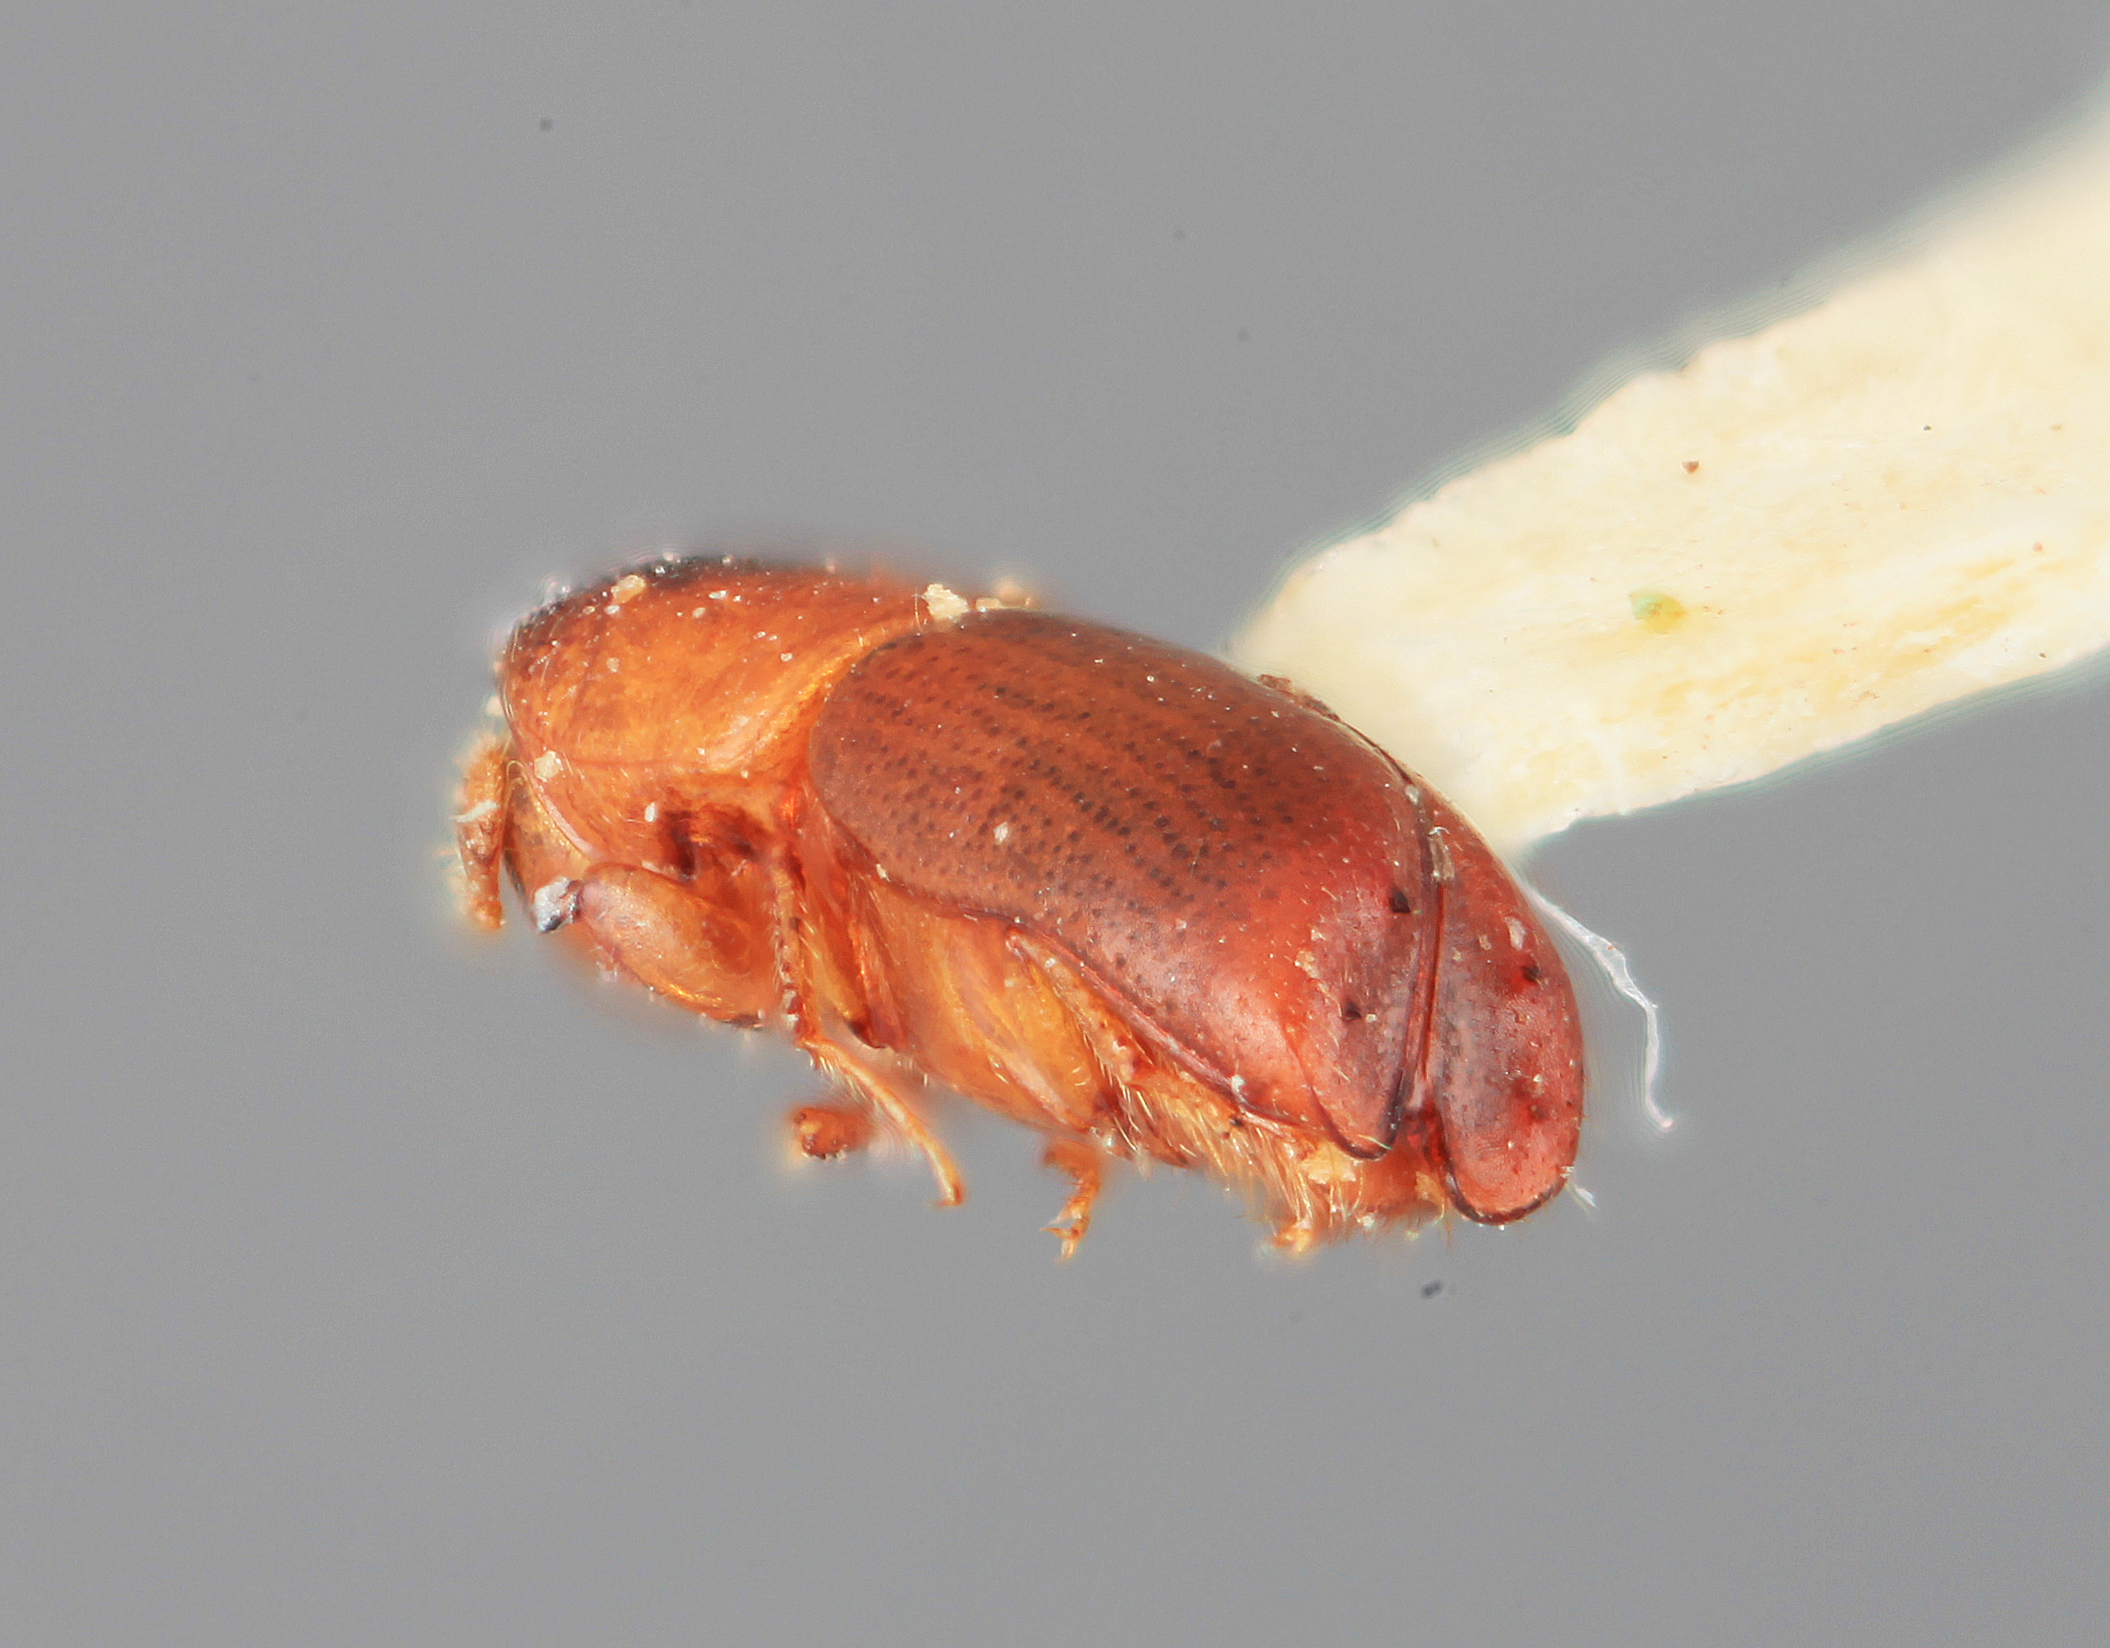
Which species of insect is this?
Monarthrum septulosum
